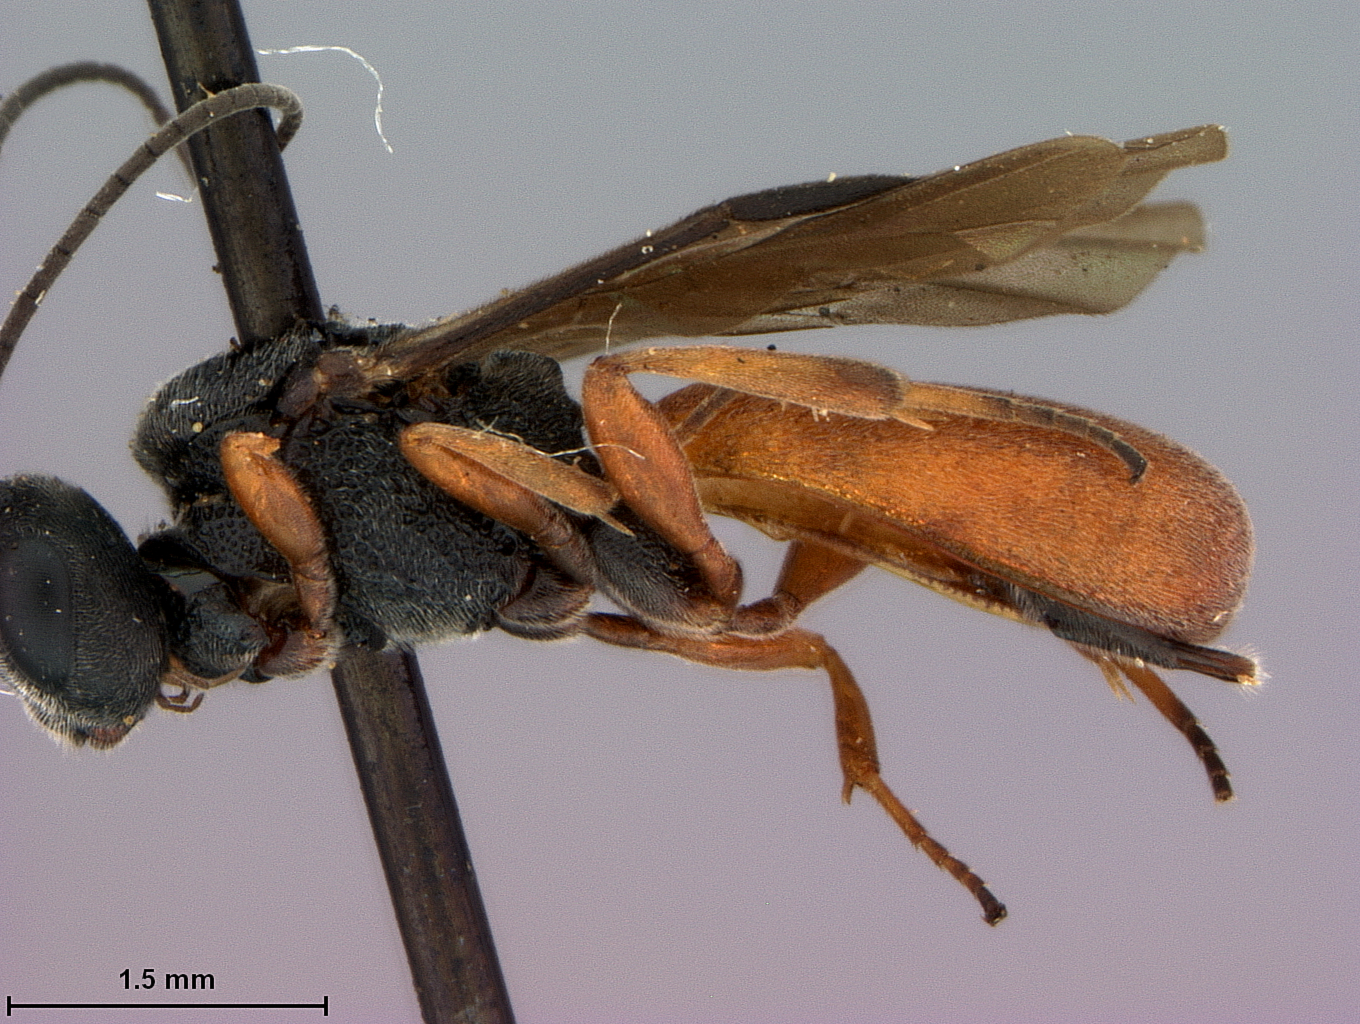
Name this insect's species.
Chelonus confusus
